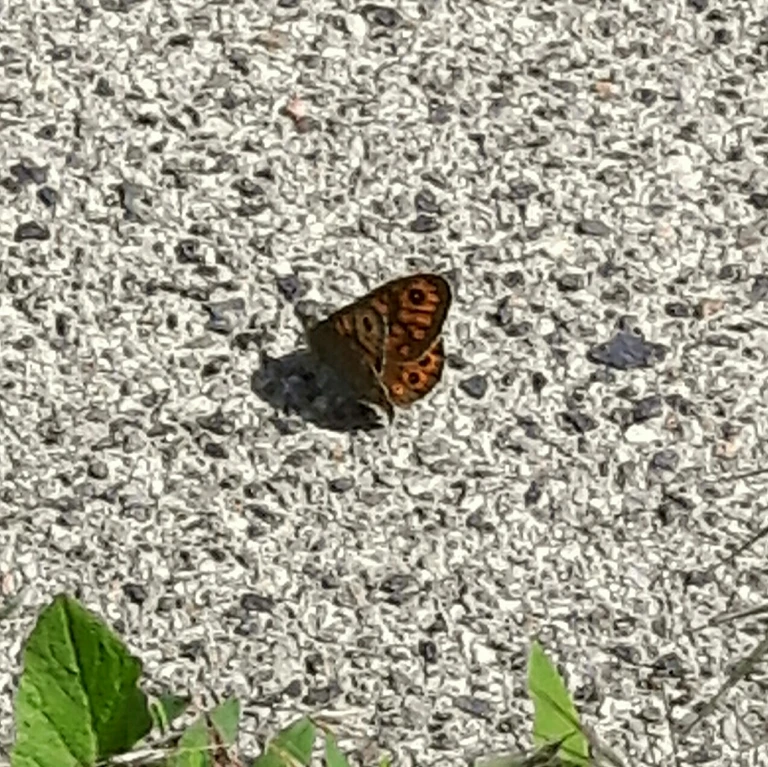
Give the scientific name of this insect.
Lasiommata megera (also Pararge megera)
